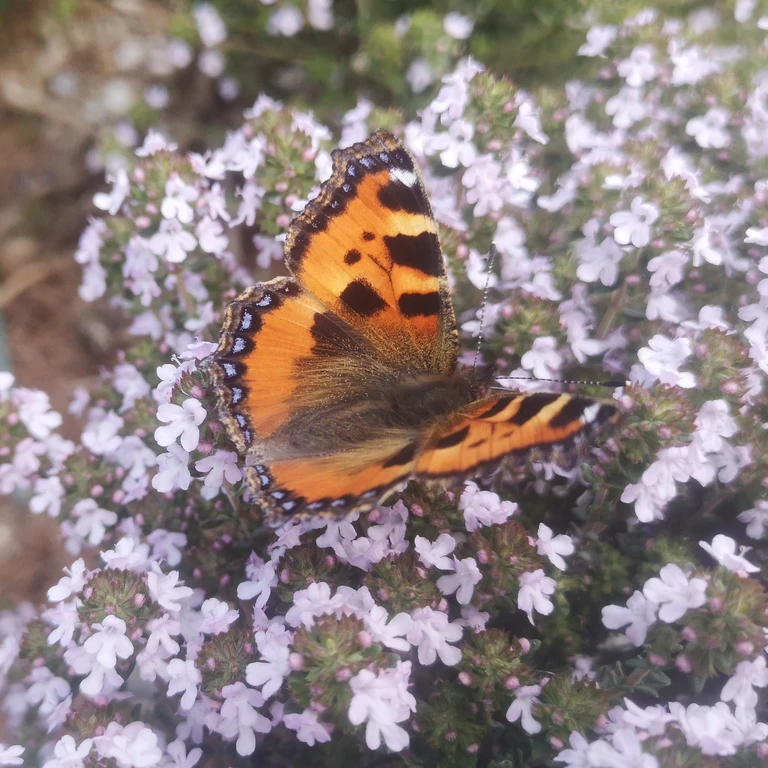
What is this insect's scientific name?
Aglais urticae
